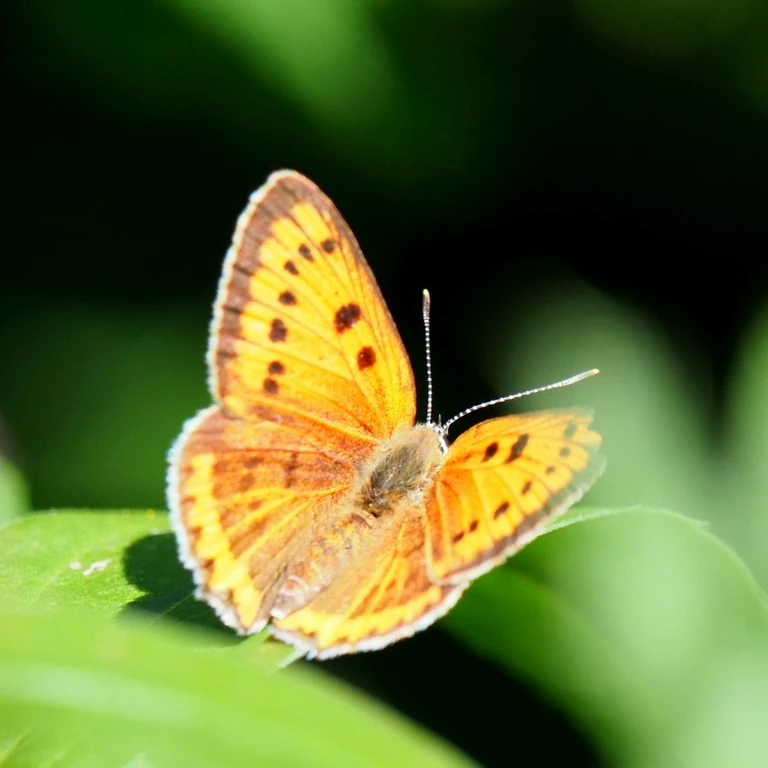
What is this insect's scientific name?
Lycaena dispar
